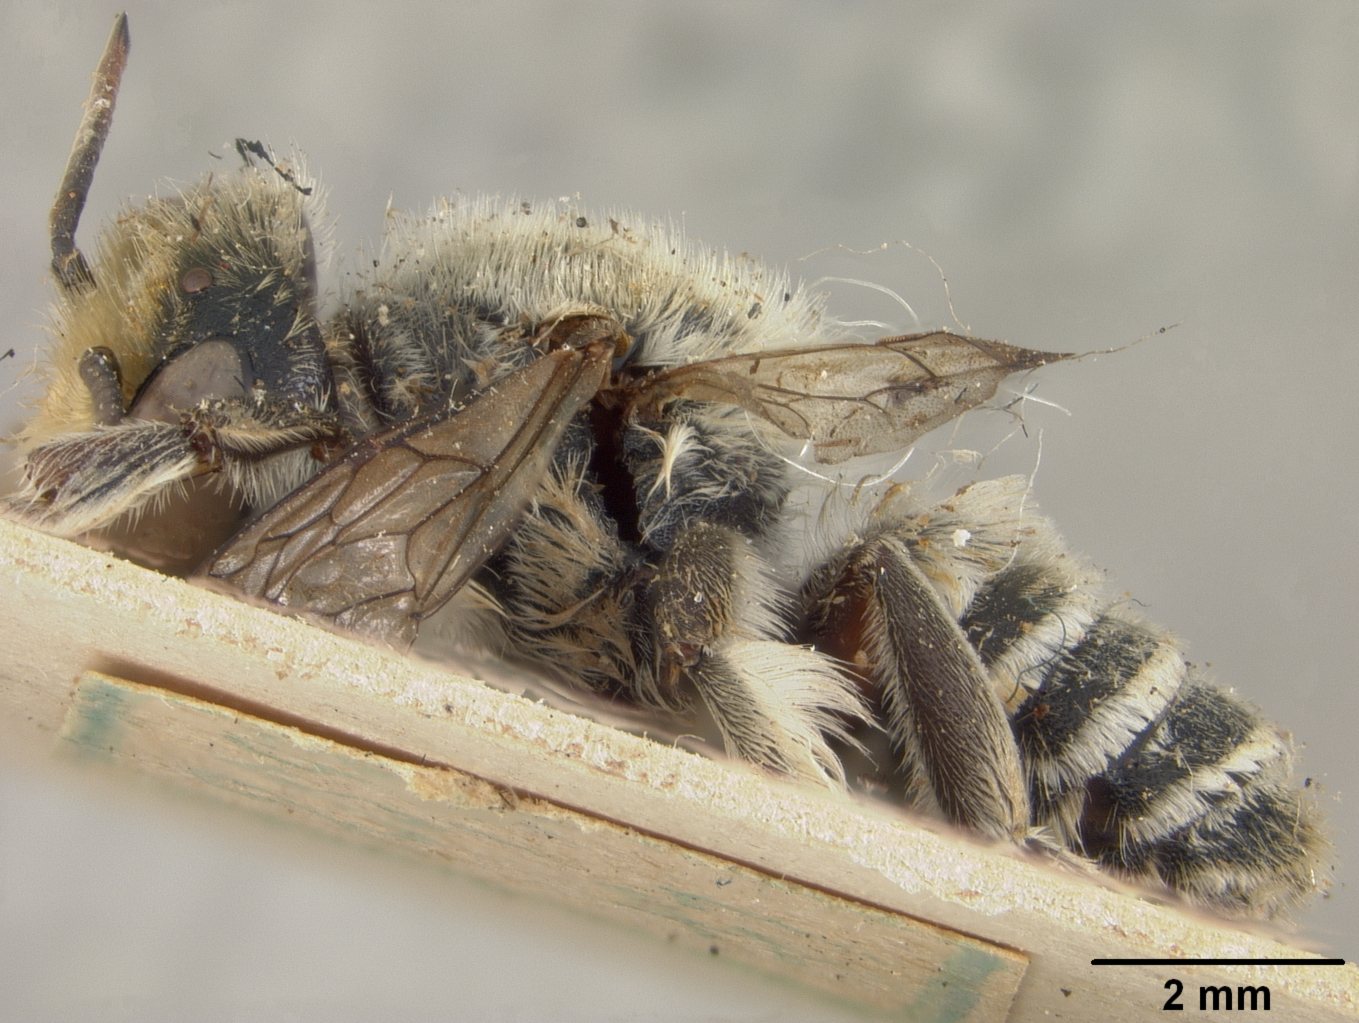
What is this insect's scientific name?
Megachile japonica
